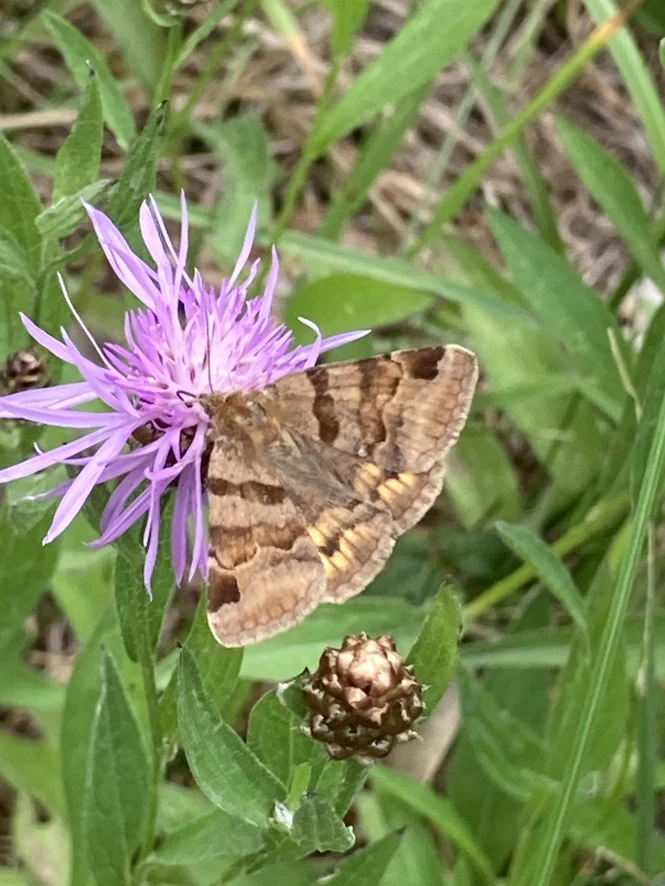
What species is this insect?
Euclidia glyphica
